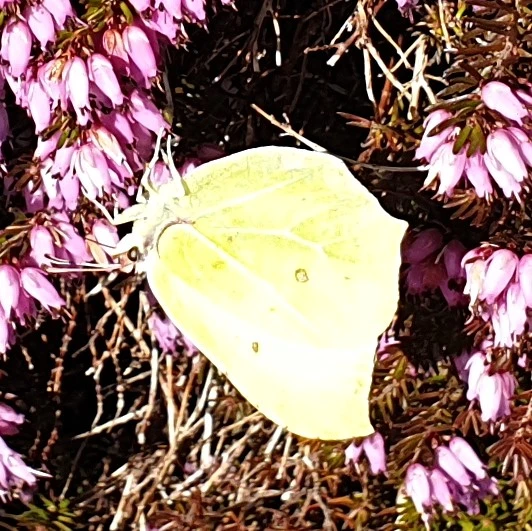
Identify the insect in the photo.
Gonepteryx rhamni
